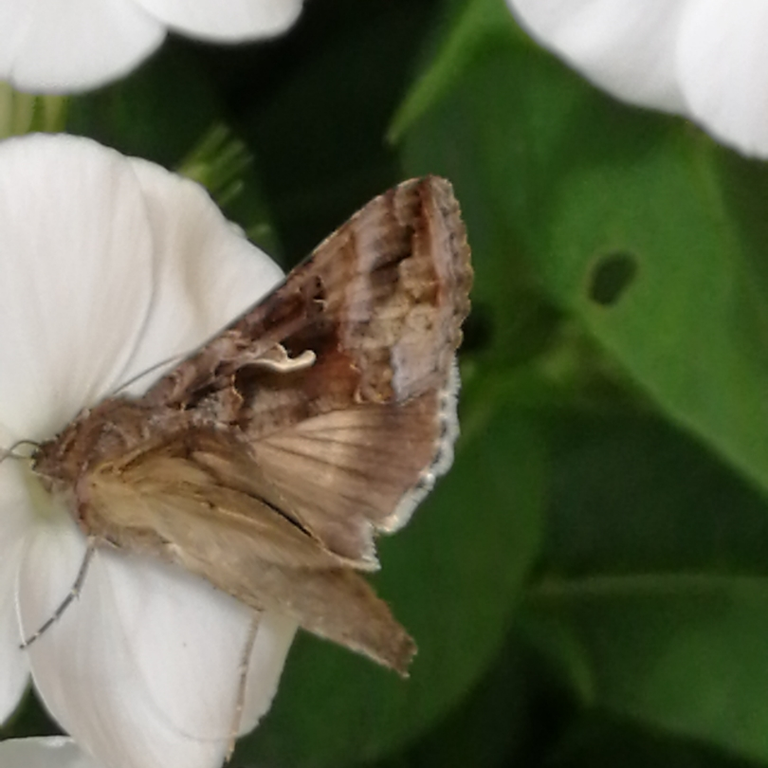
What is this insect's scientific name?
Autographa gamma
